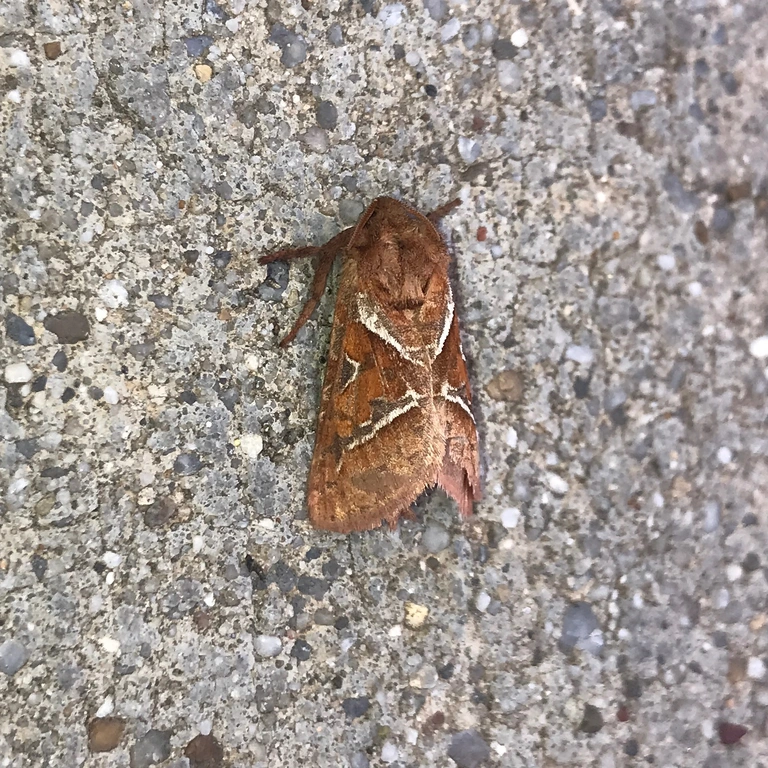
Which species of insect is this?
Triodia sylvina
